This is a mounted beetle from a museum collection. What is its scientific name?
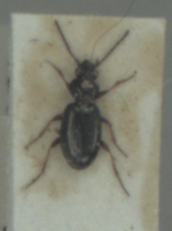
Bembidion lampros
